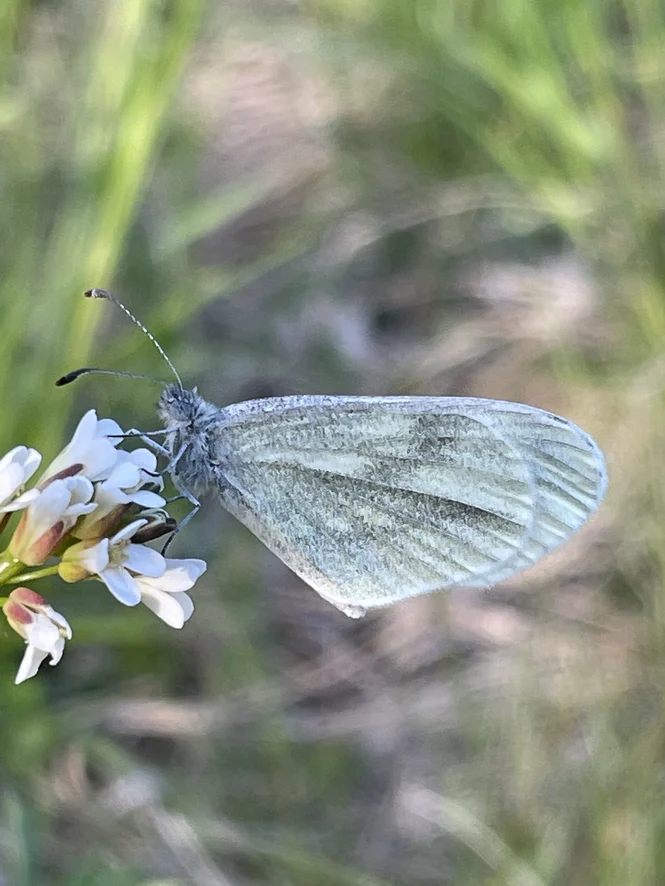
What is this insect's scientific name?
Leptidea sinapis/juvernica
